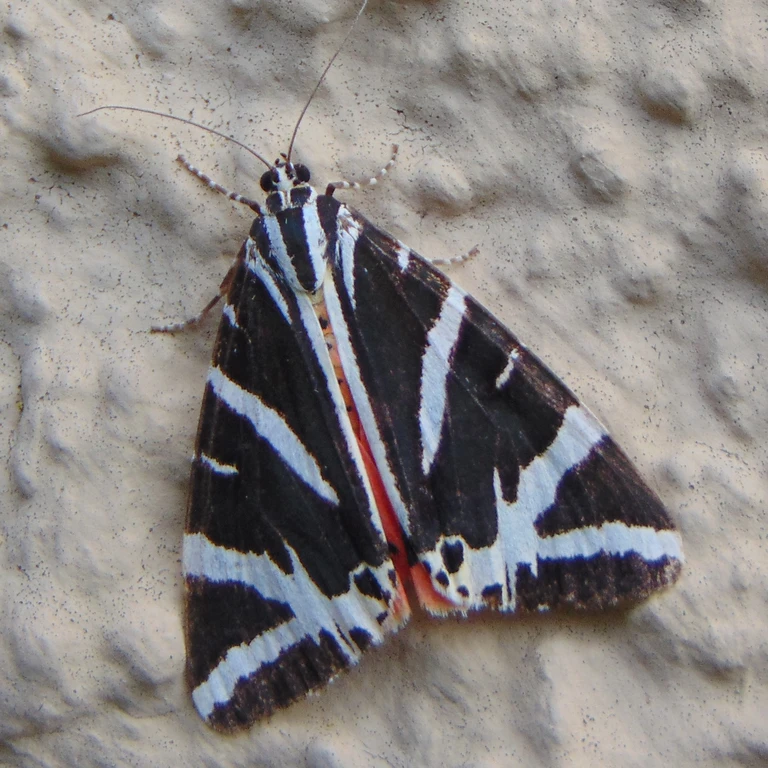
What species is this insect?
Euplagia quadripunctaria
